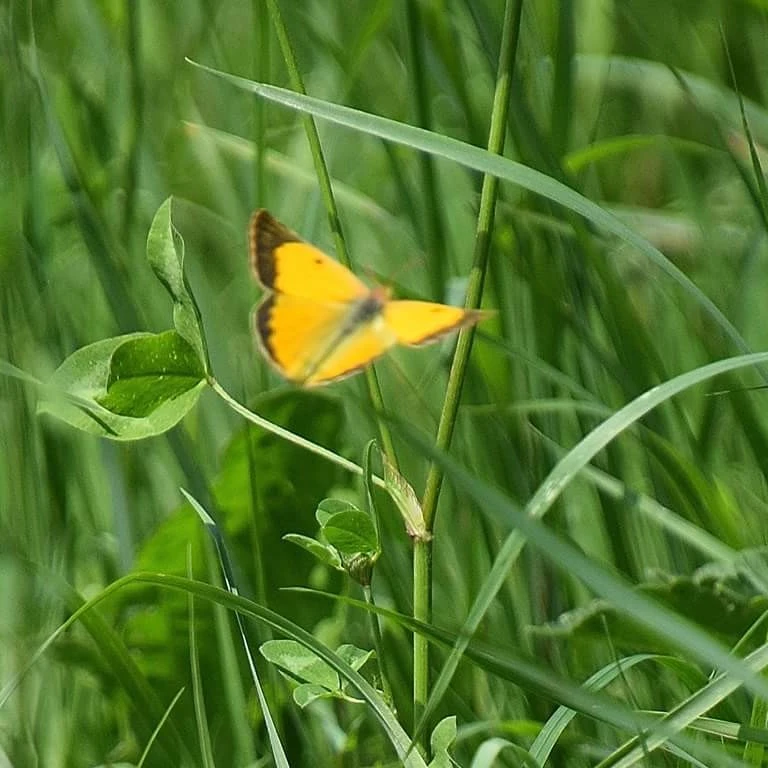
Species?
Colias croceus
